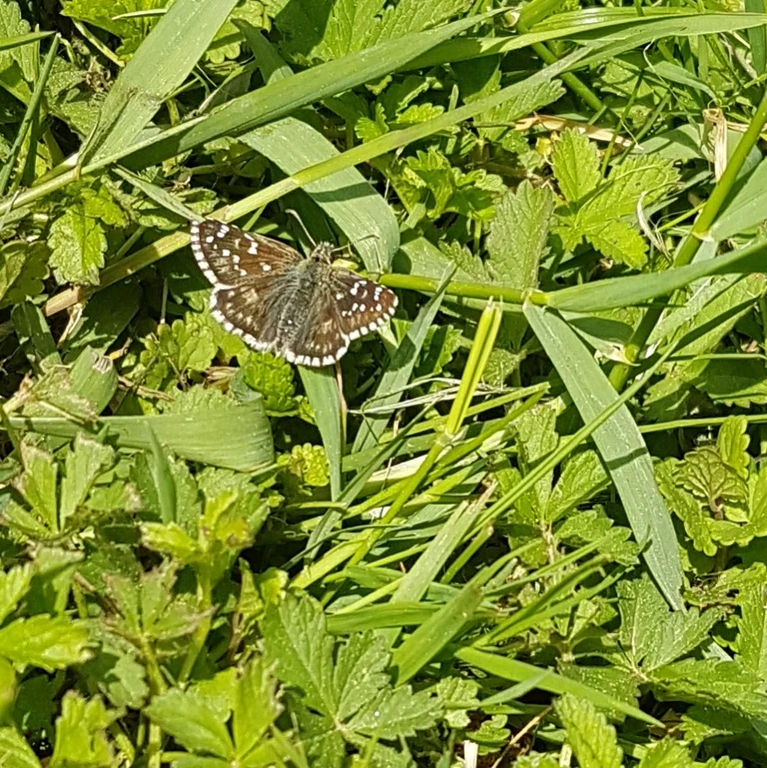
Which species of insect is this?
Pyrgus malvae
